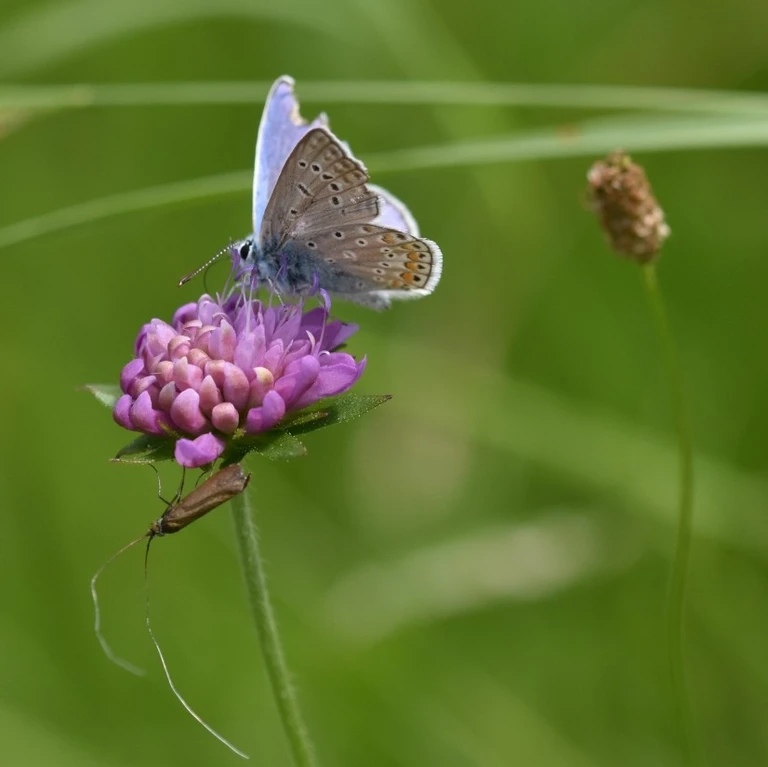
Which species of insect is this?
Polyommatus icarus
